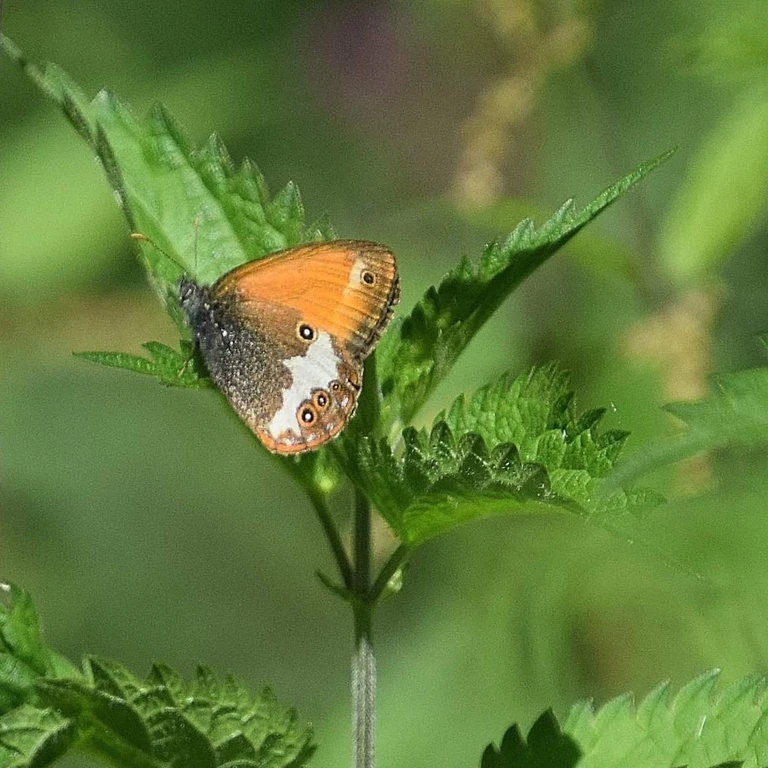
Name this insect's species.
Coenonympha arcania
